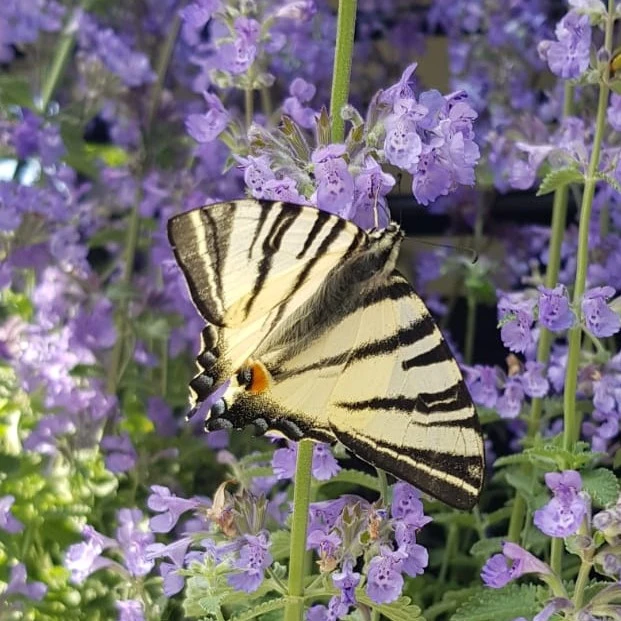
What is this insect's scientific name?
Iphiclides podalirius
